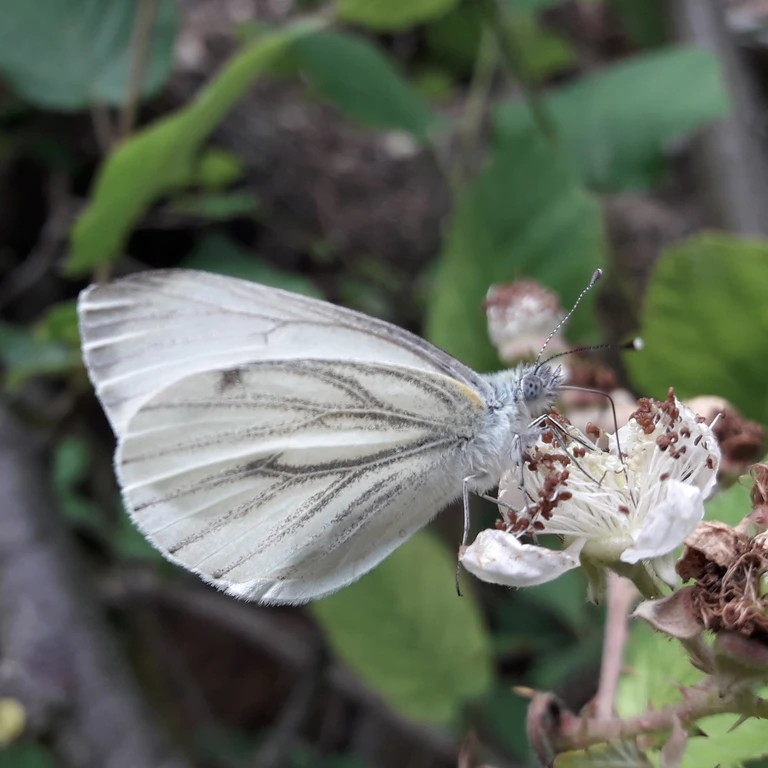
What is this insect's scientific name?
Pieris napi
